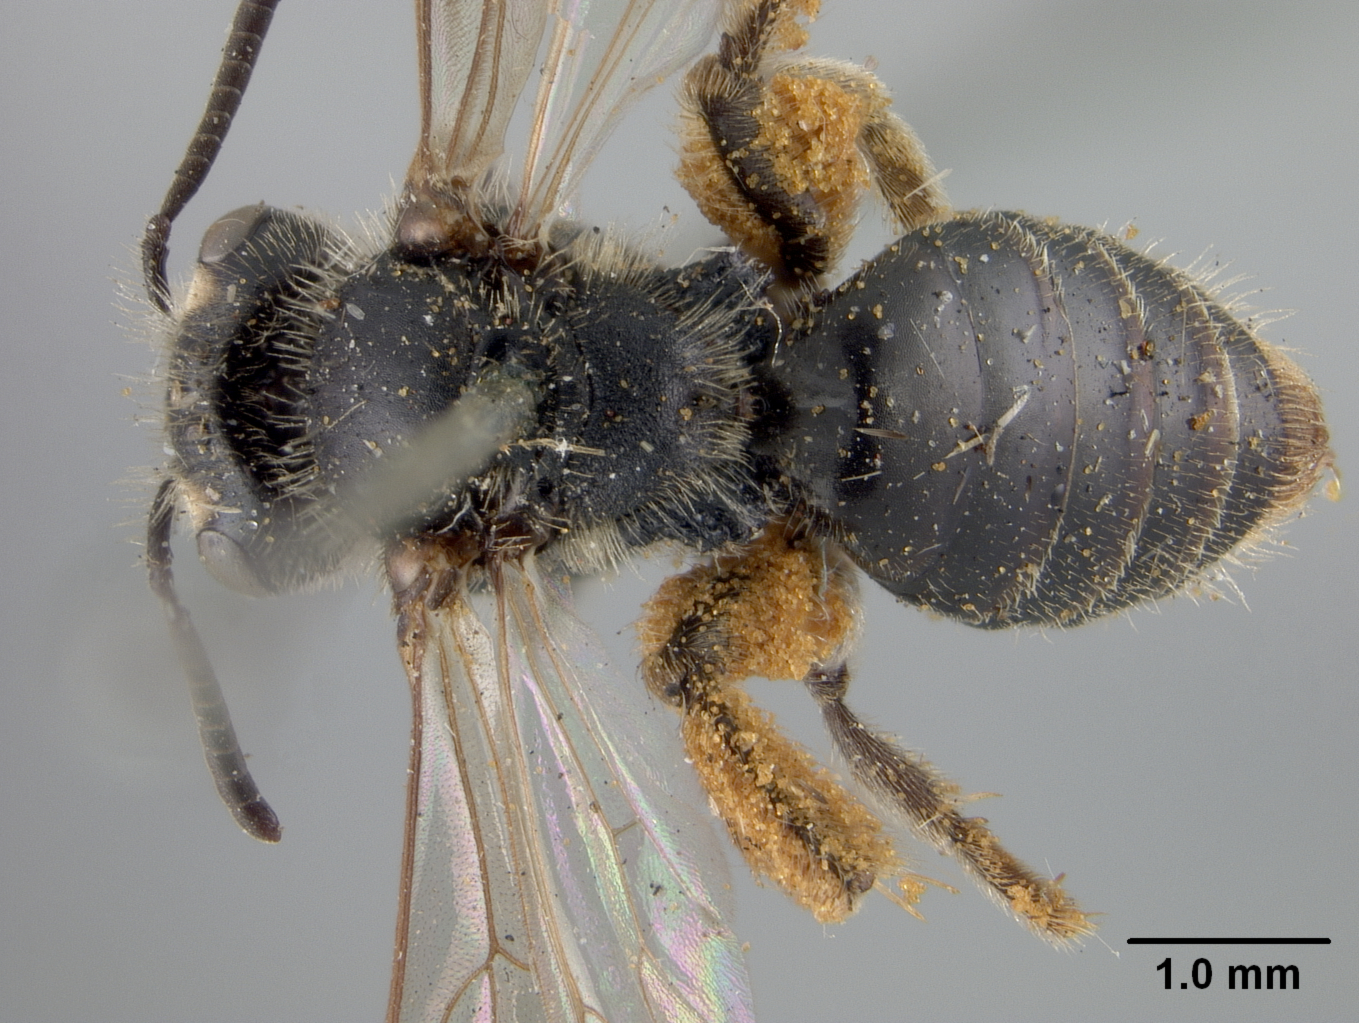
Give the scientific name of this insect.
Micrandrena pacifica
